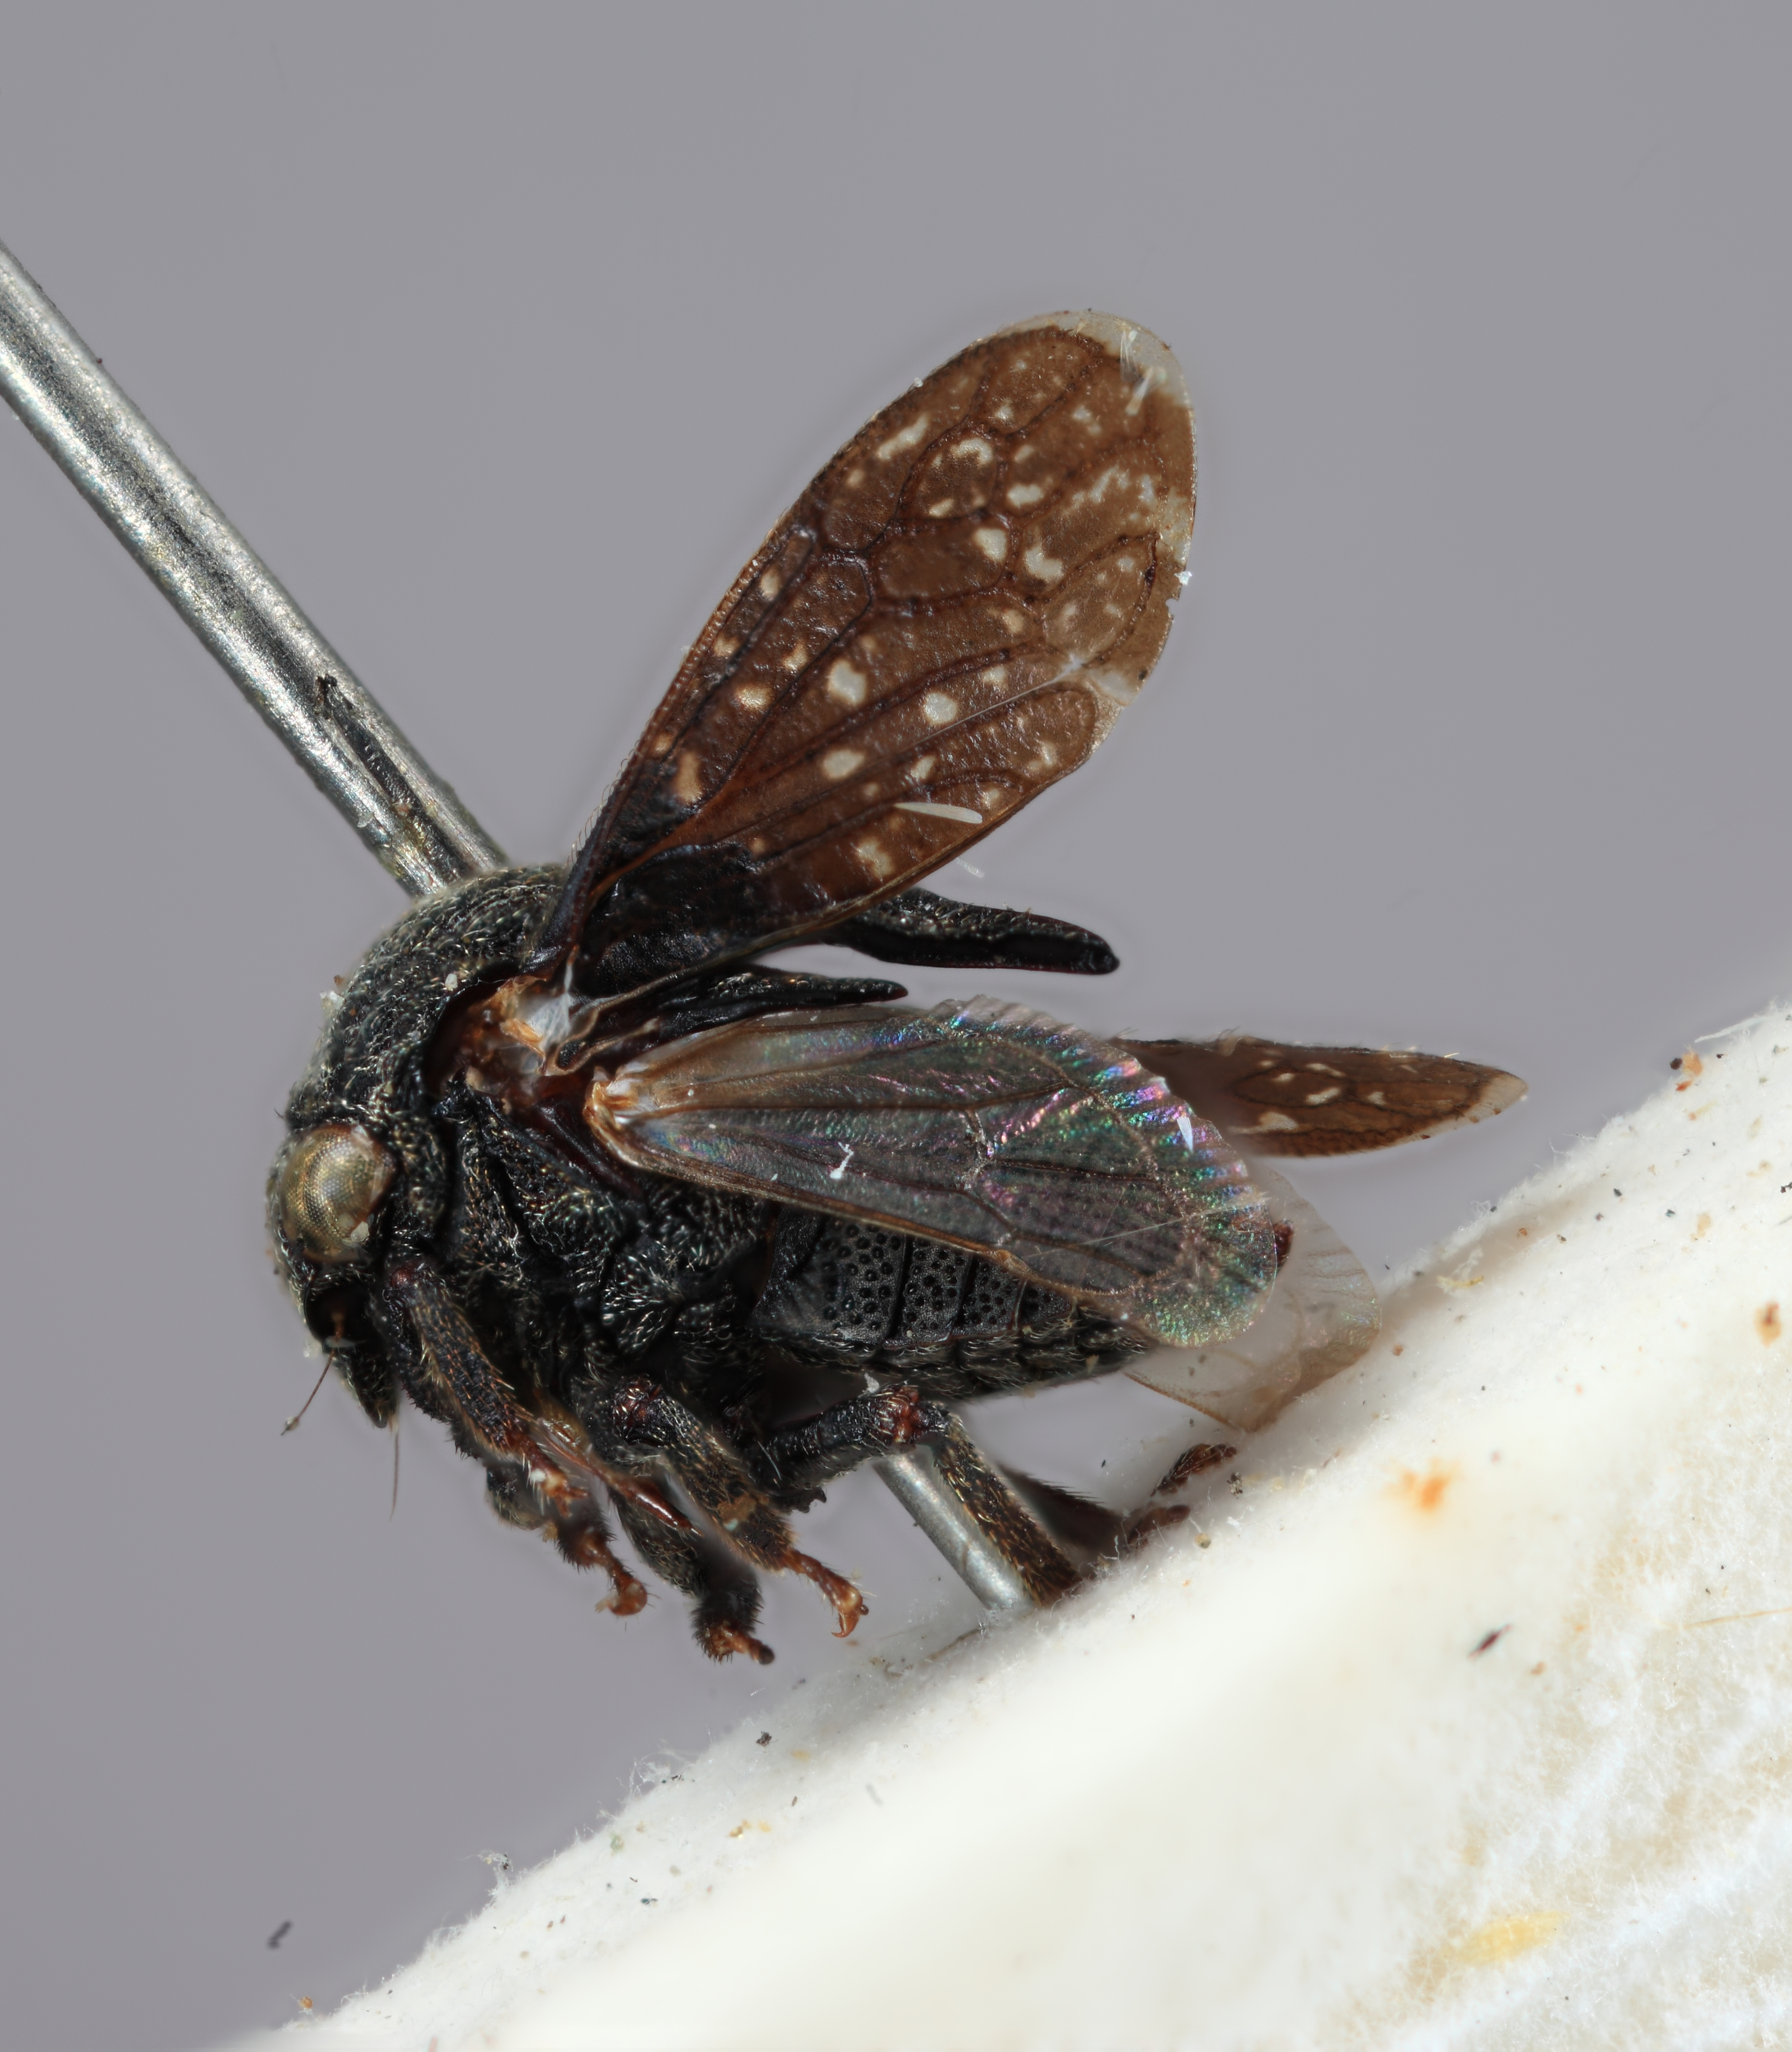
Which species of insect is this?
Gargara ornata
